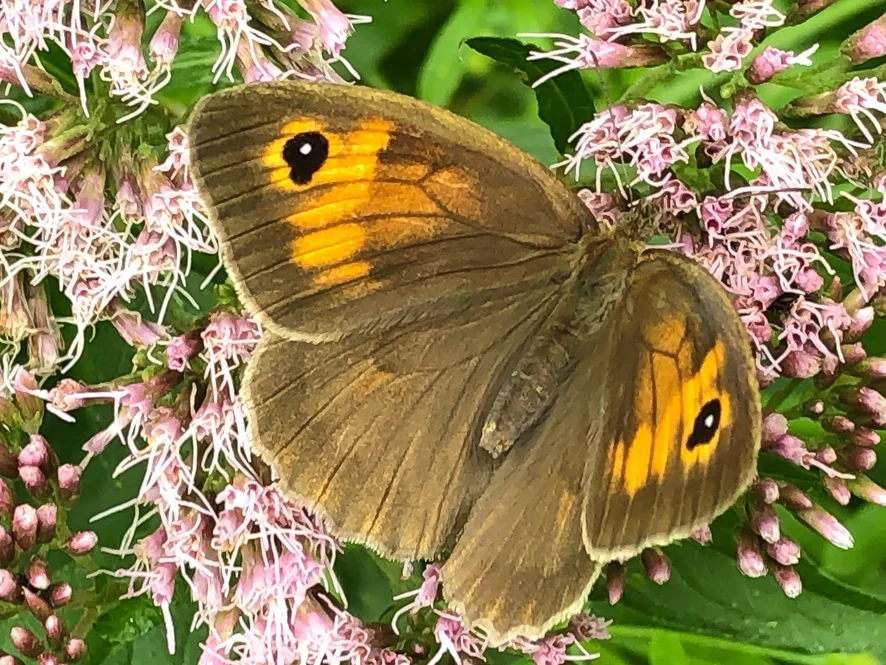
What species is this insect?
Maniola jurtina
